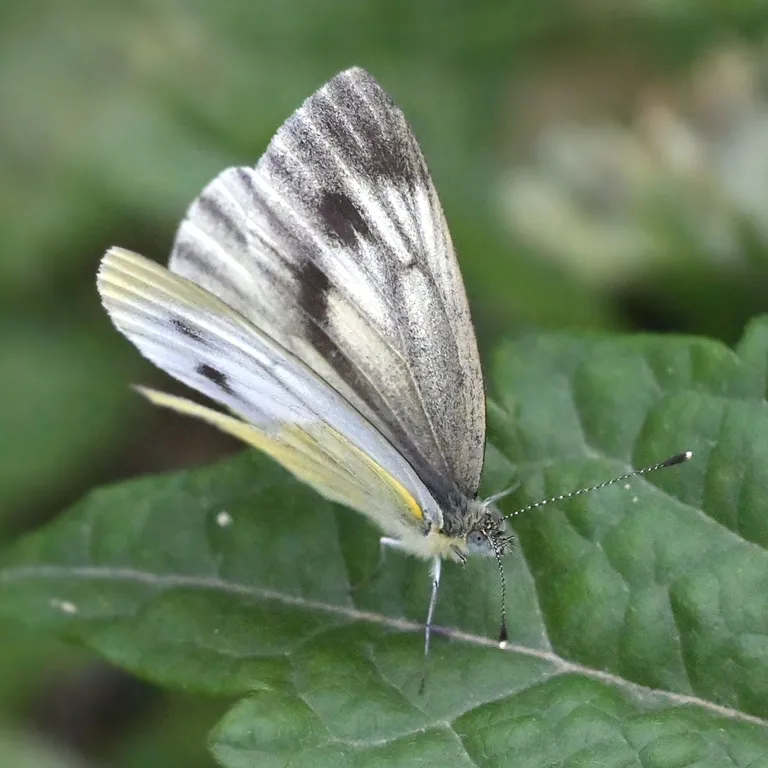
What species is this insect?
Pieris bryoniae
